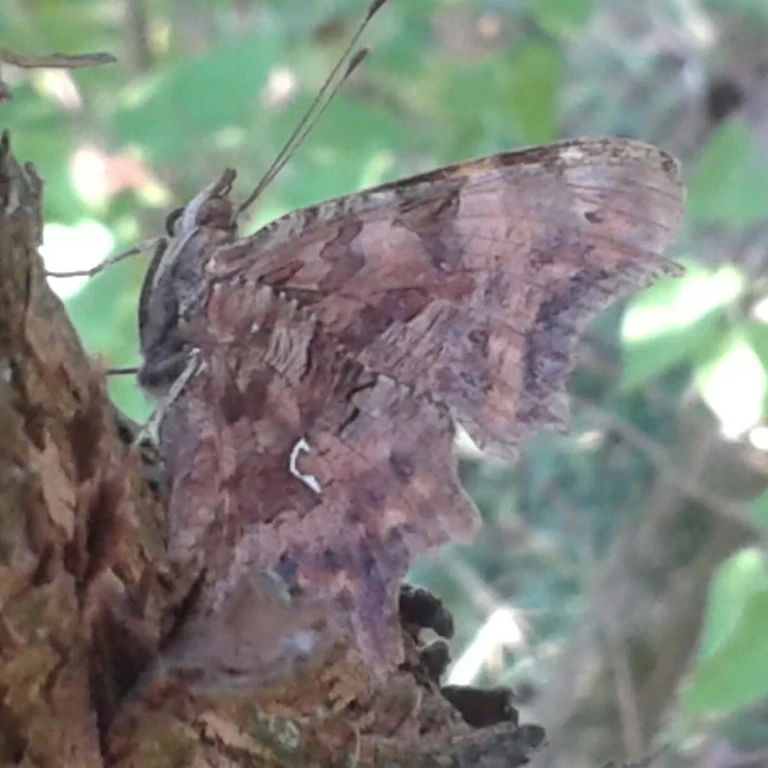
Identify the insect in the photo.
Polygonia c-album
